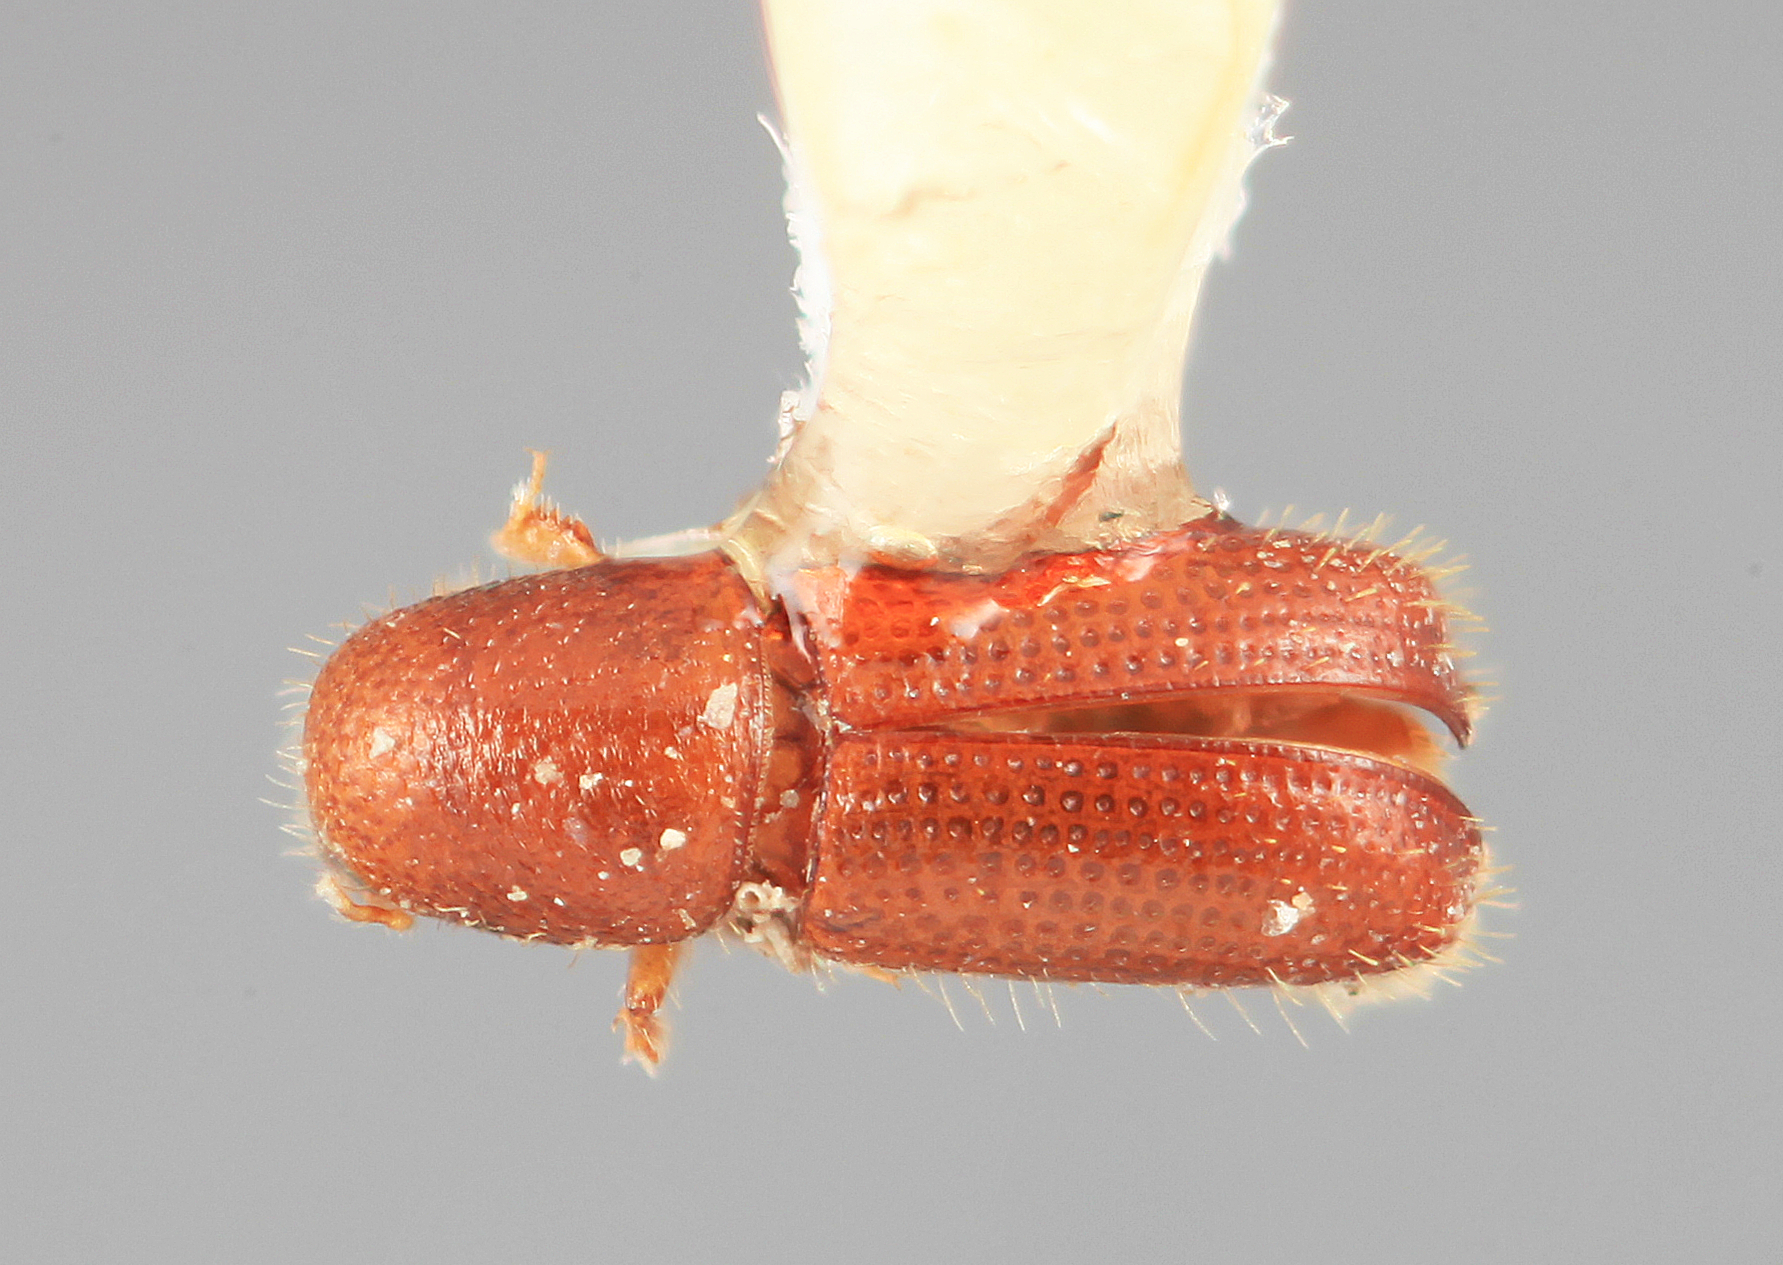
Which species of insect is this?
Dendrocranulus conditus
